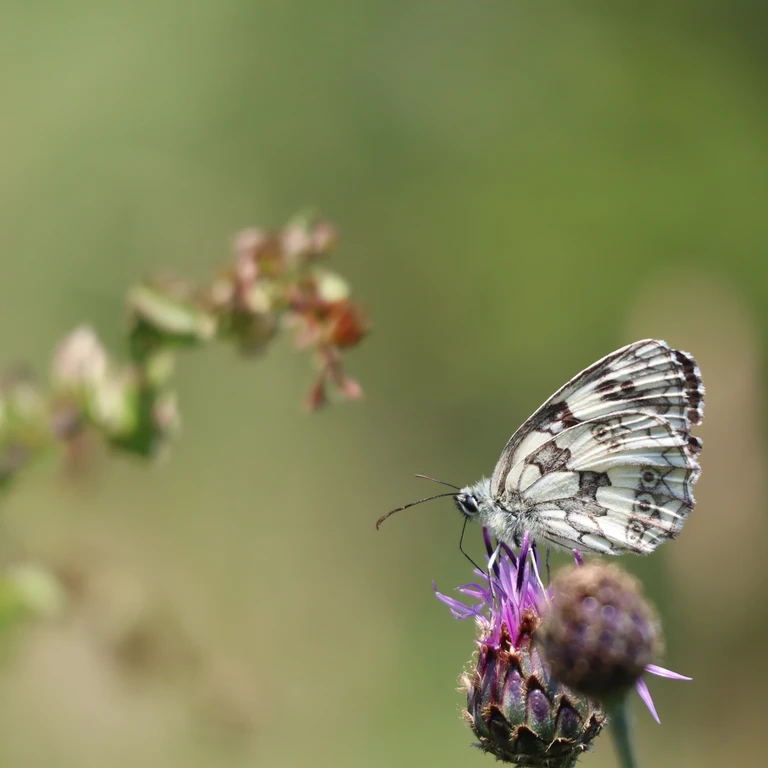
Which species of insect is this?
Melanargia galathea
